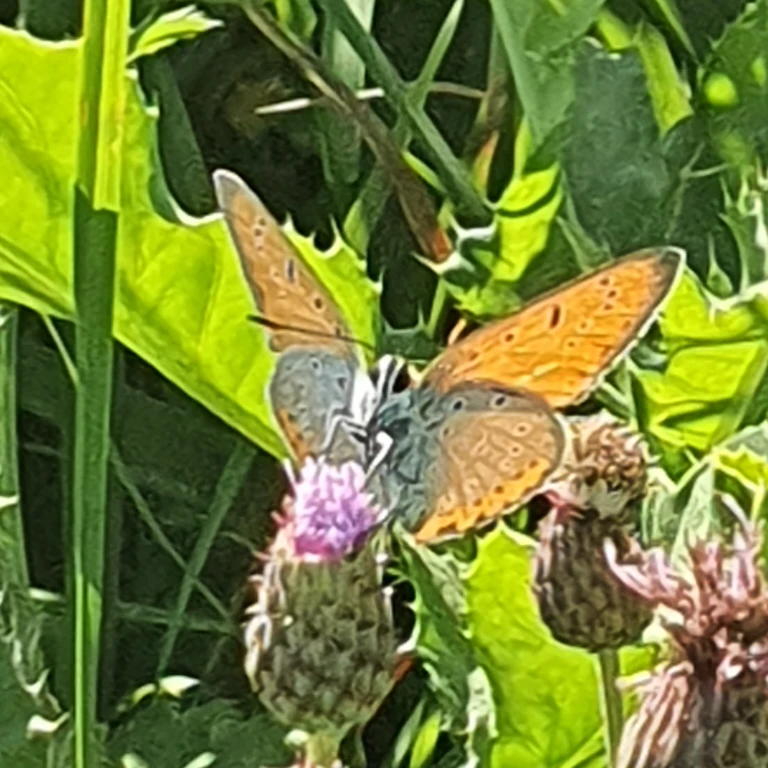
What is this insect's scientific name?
Lycaena dispar
